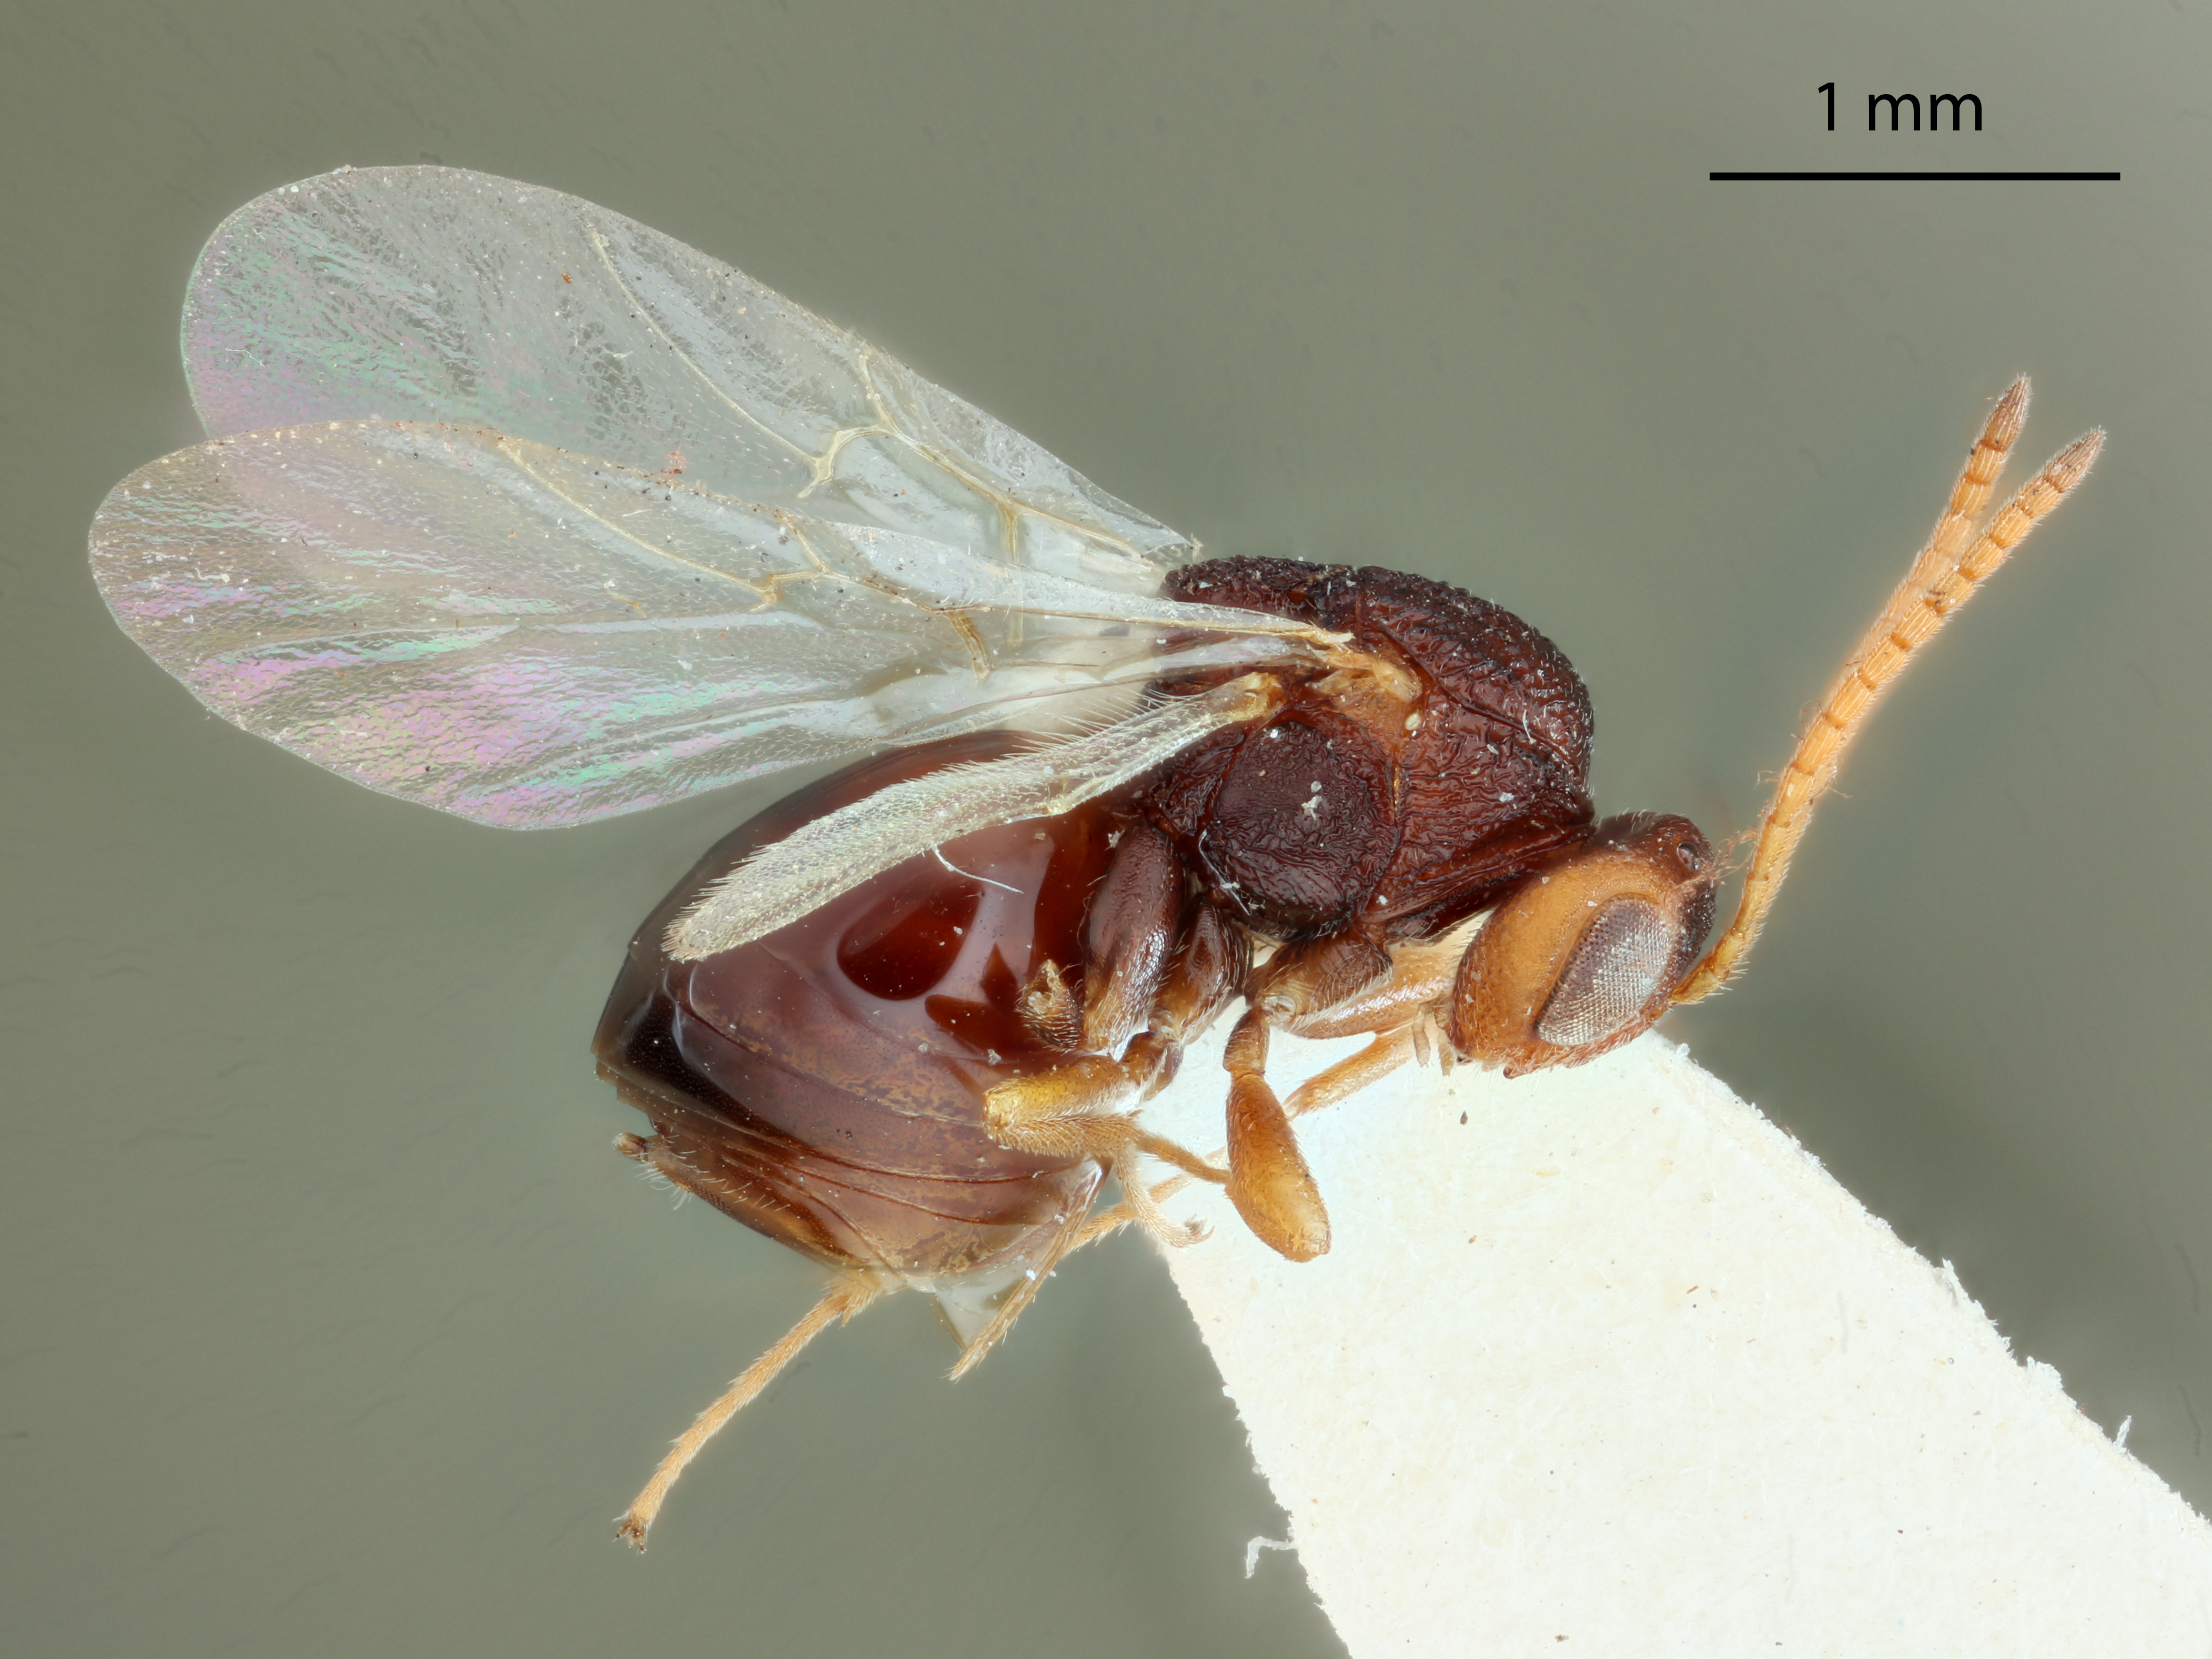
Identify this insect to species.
Callirhytis intersita
